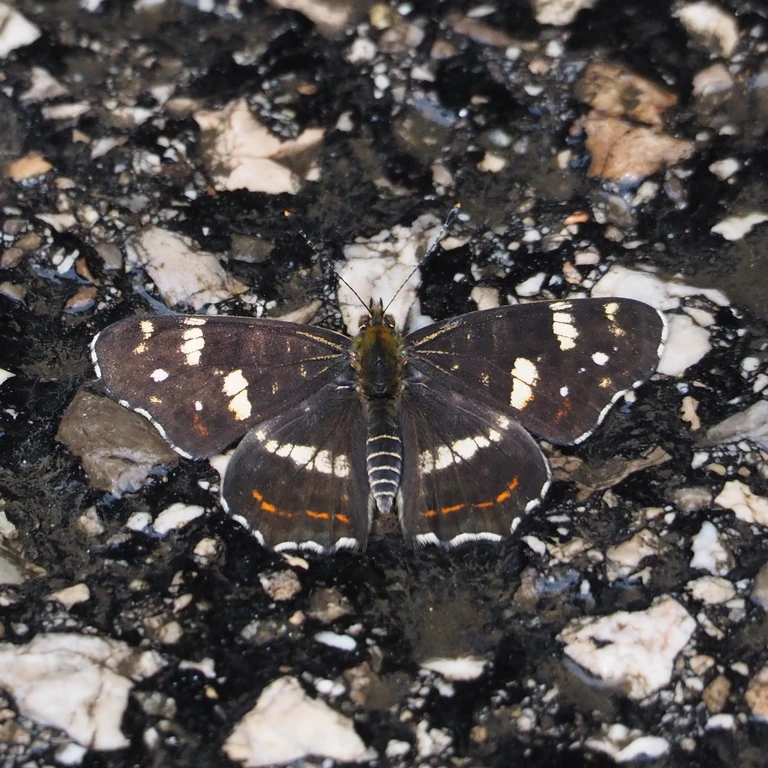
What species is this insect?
Araschnia levana
